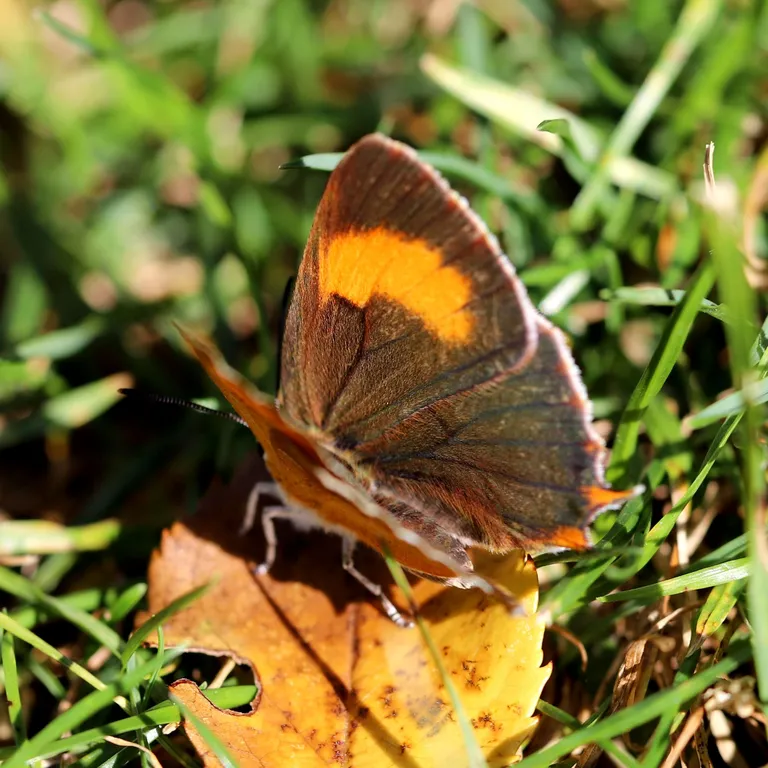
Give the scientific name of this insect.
Thecla betulae
